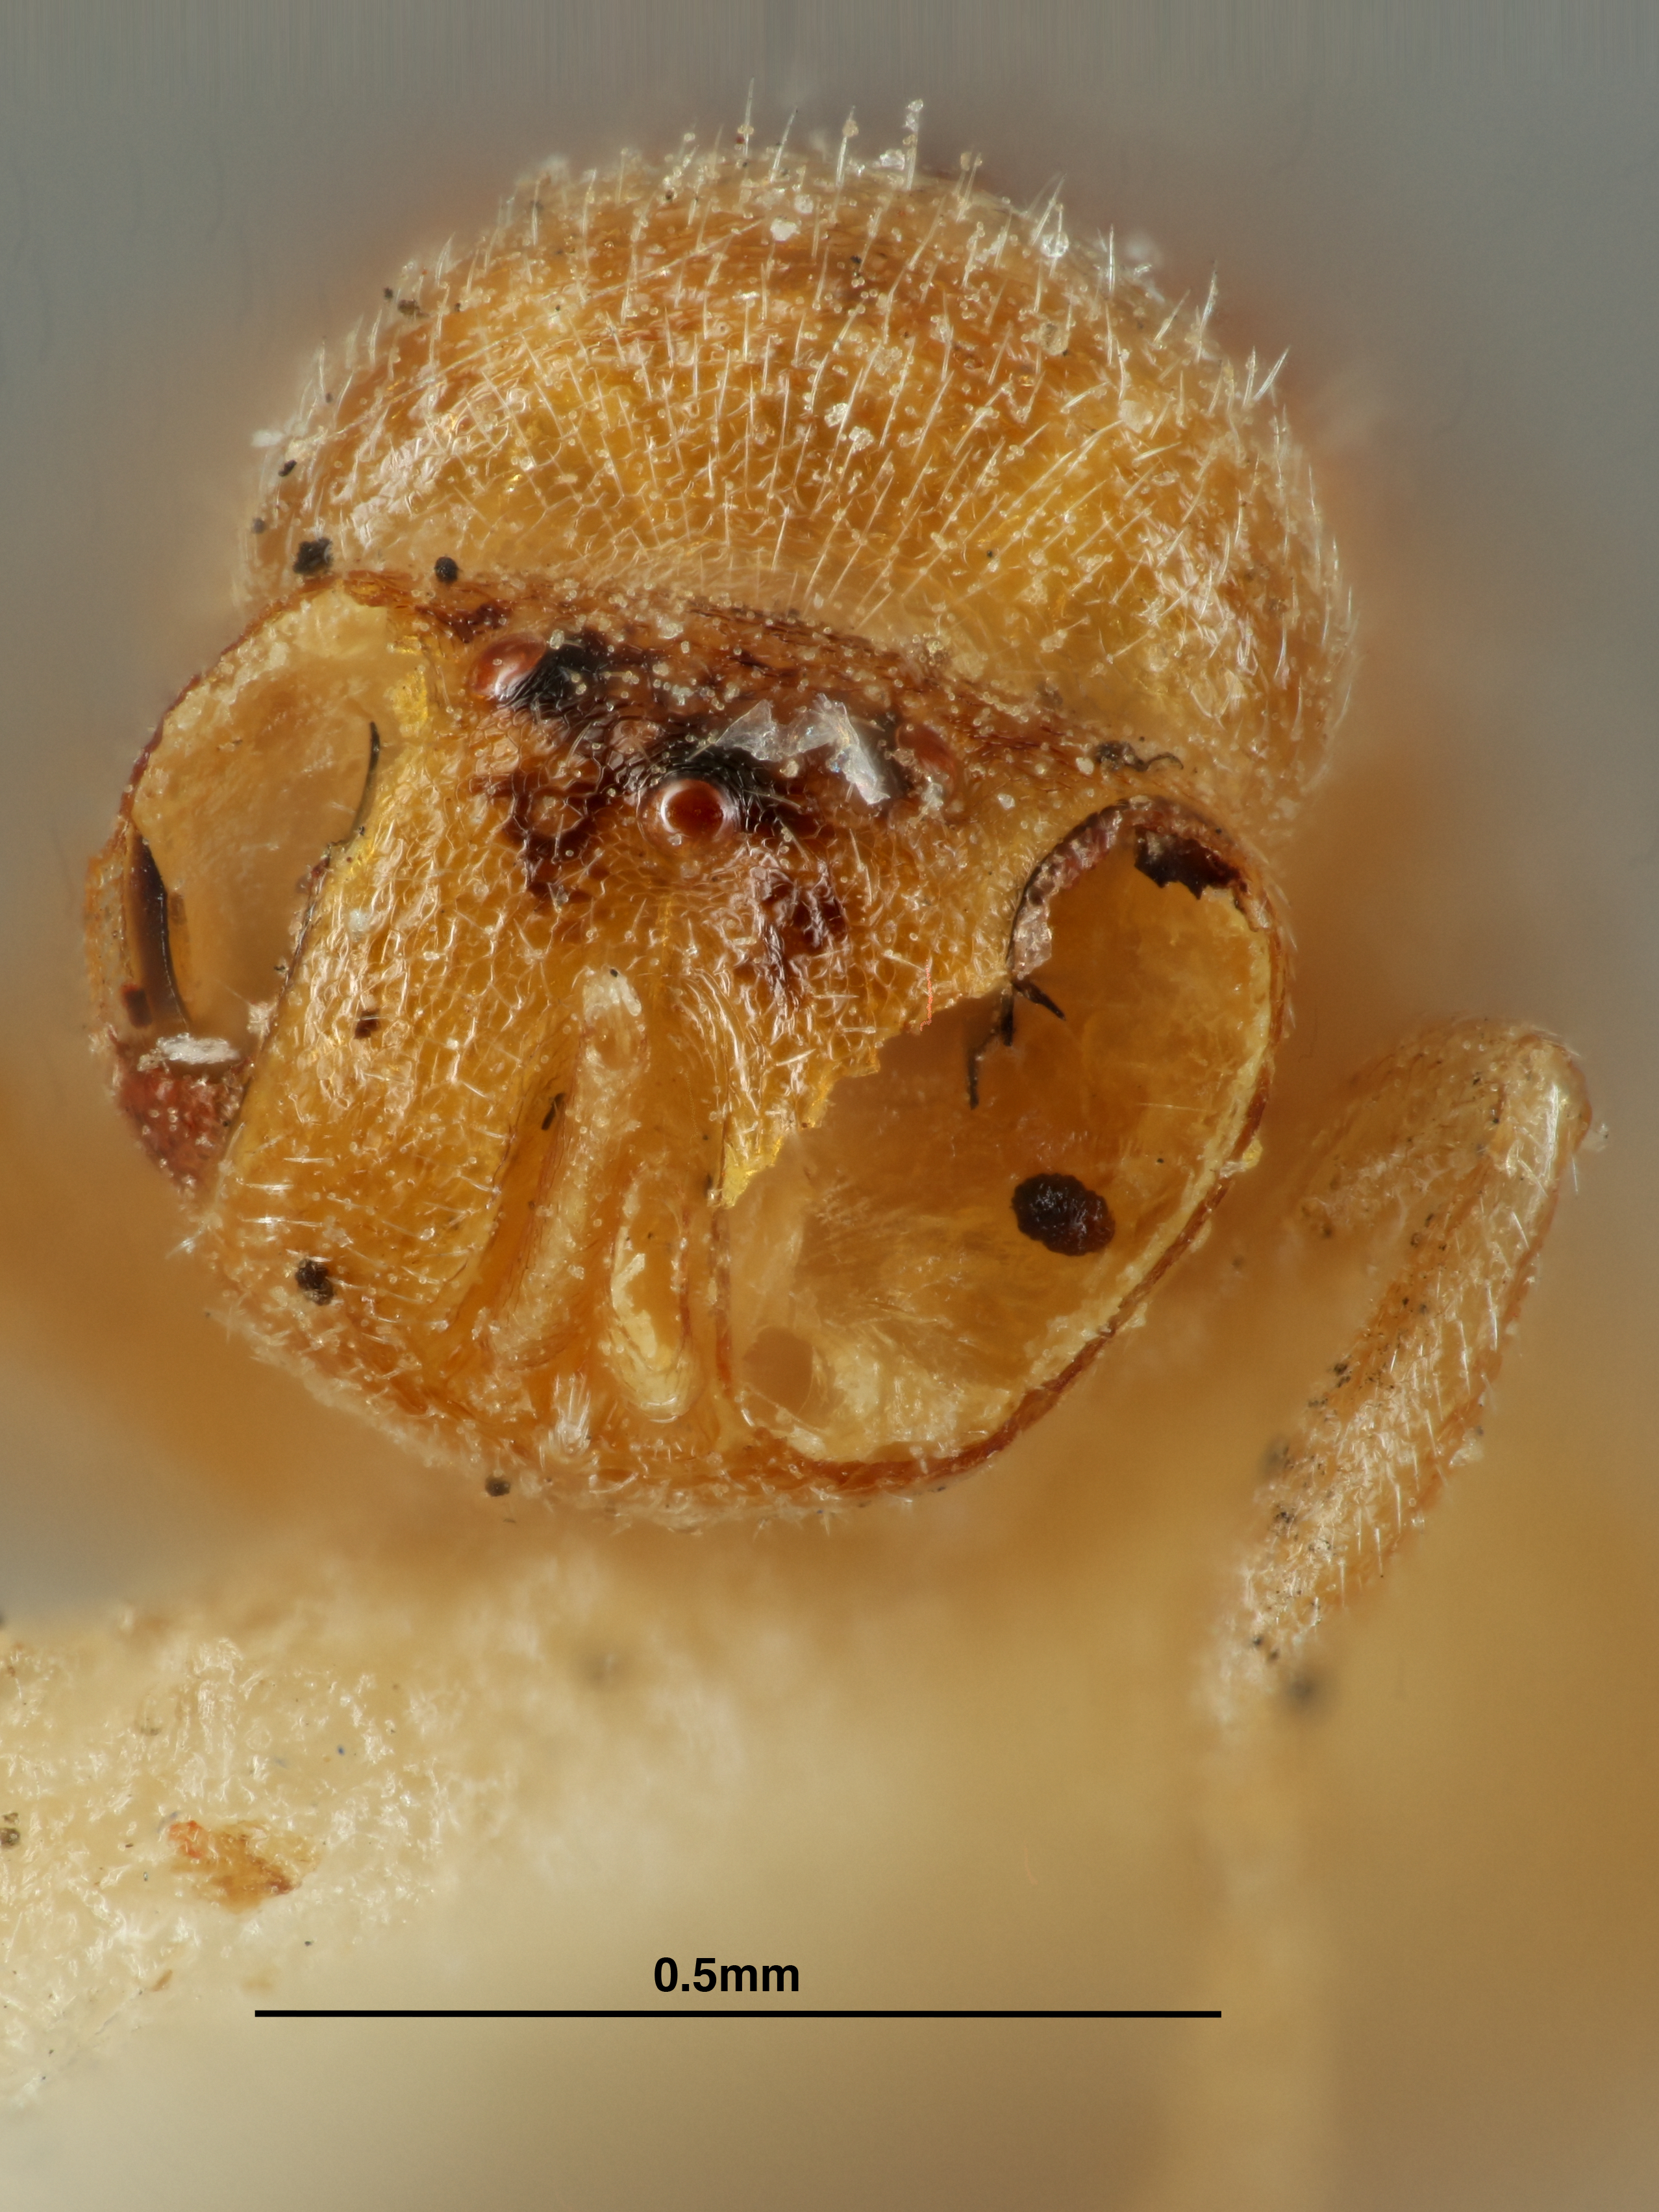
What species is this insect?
Decatoma lanae
